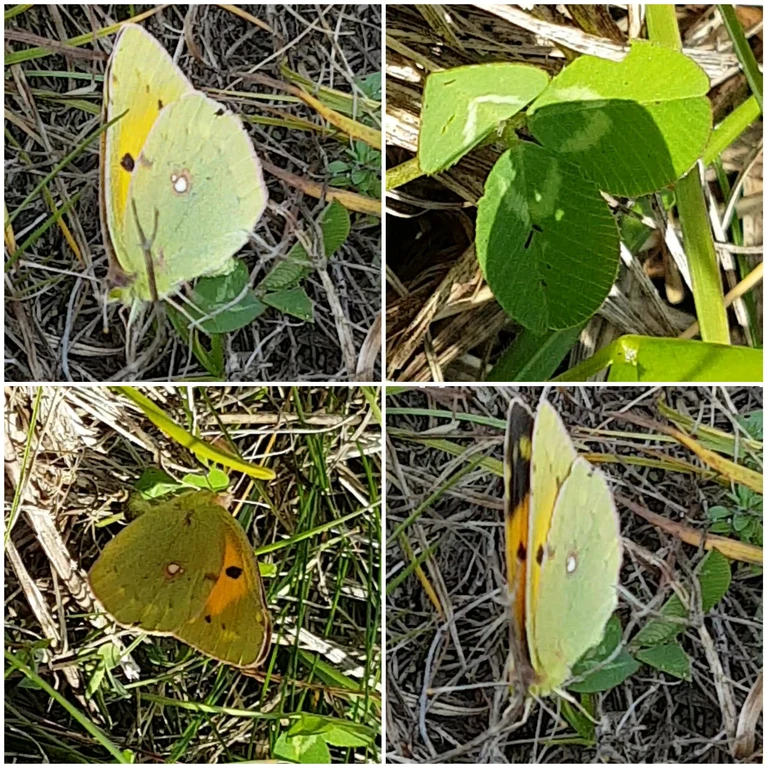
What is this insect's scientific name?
Colias croceus
